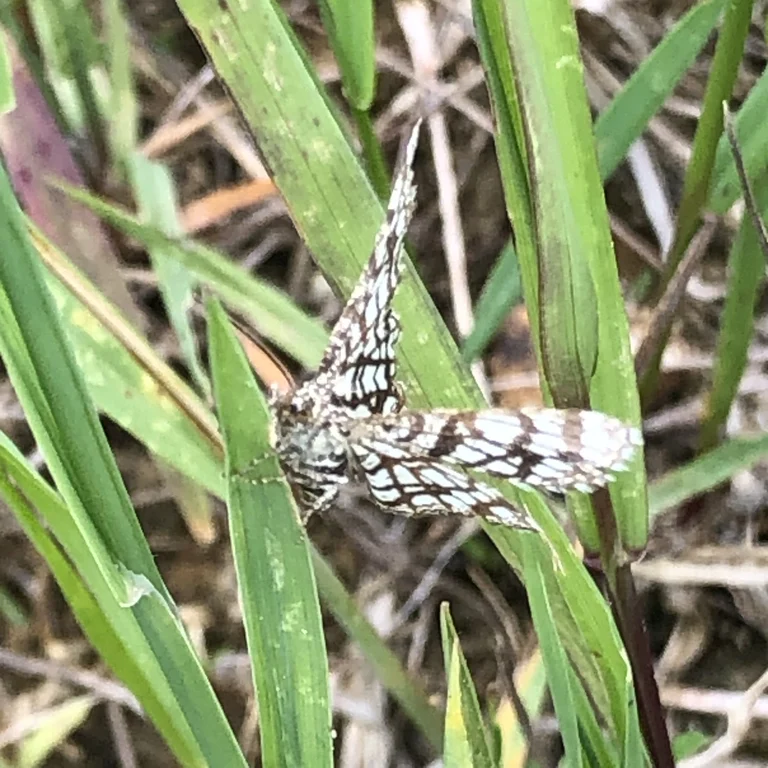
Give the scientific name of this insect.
Chiasmia clathrata
